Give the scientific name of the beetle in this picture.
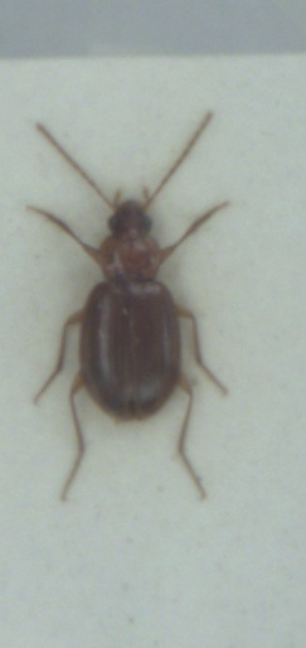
Ocys harpaloides
